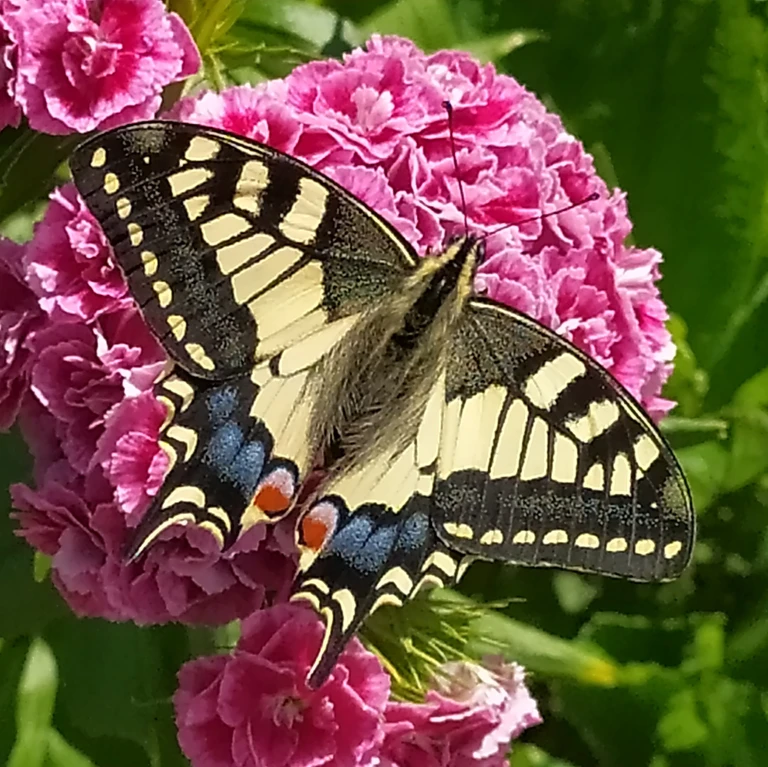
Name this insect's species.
Papilio machaon
